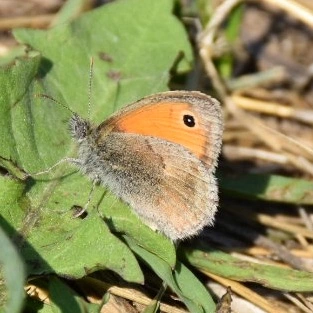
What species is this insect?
Coenonympha pamphilus
